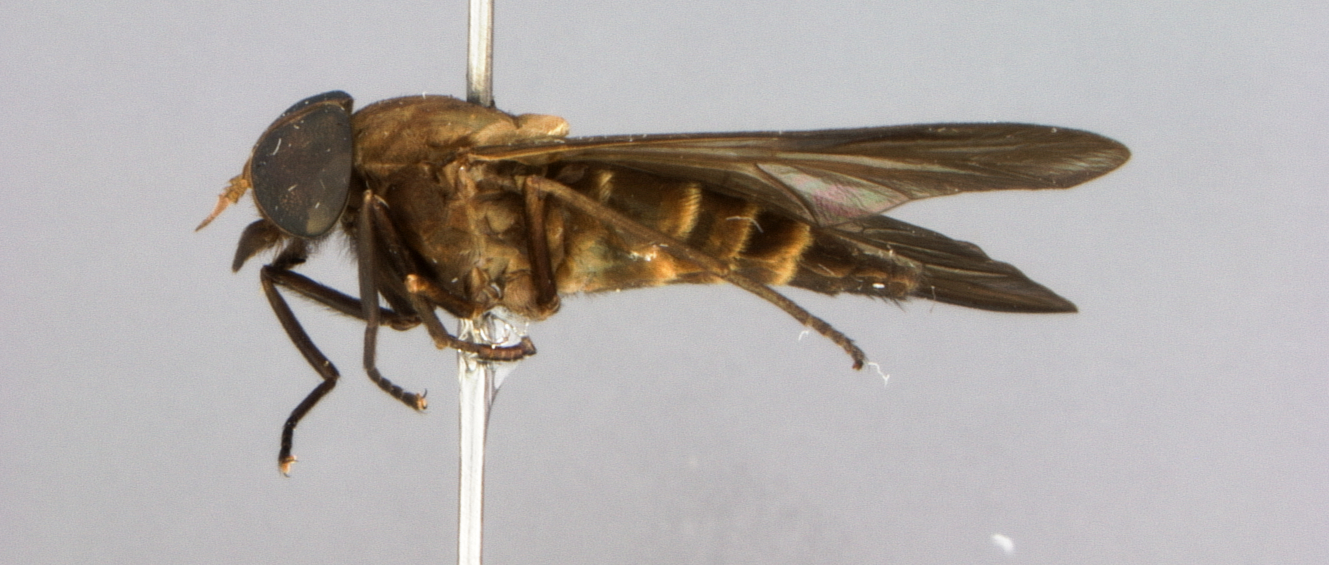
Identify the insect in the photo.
Cydistomyia brunnea
